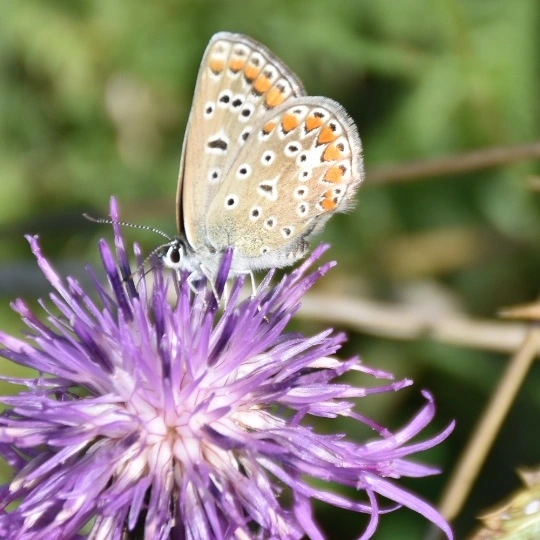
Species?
Polyommatus icarus
